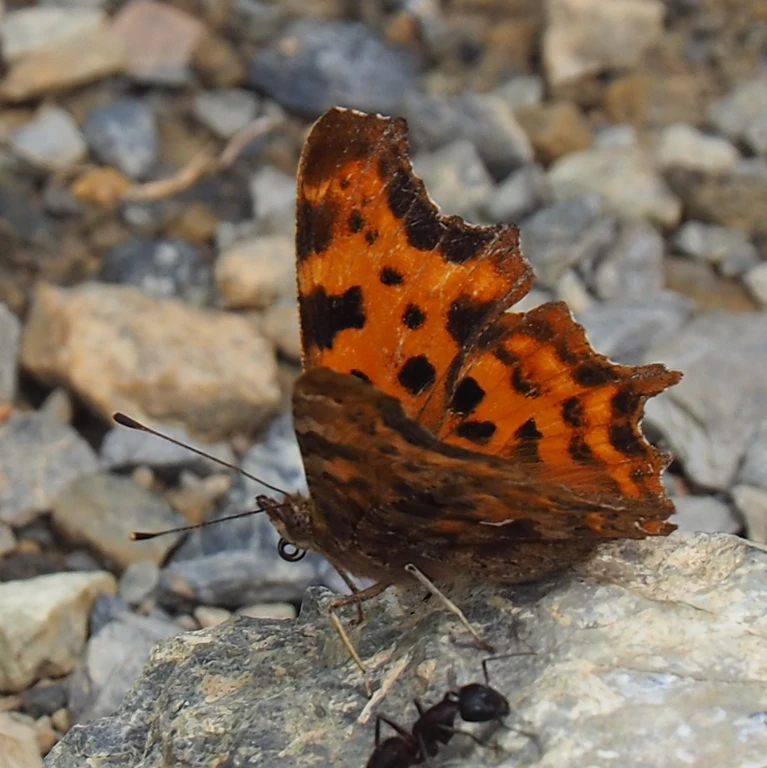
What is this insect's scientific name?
Polygonia c-album
